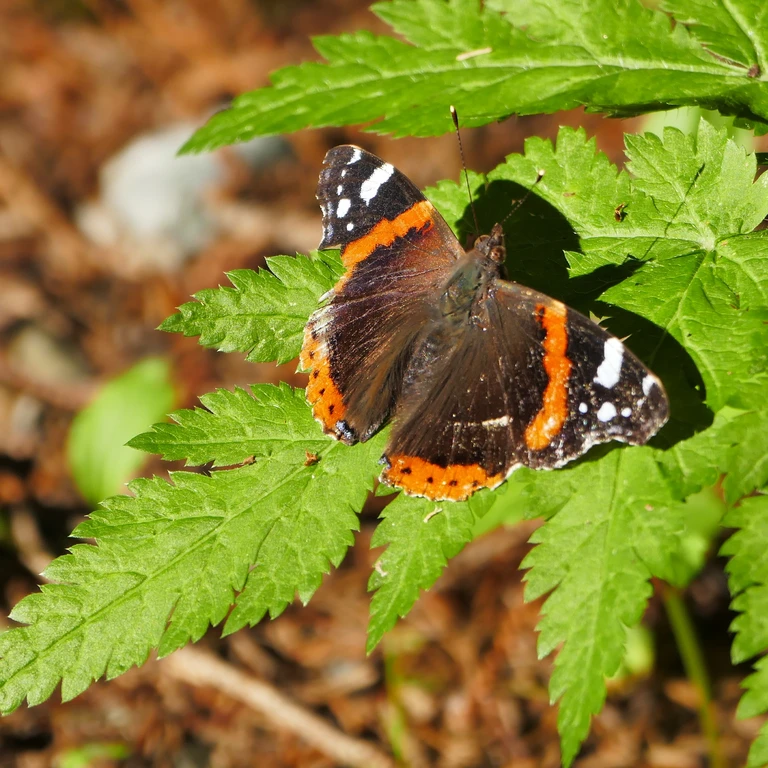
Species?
Vanessa atalanta
